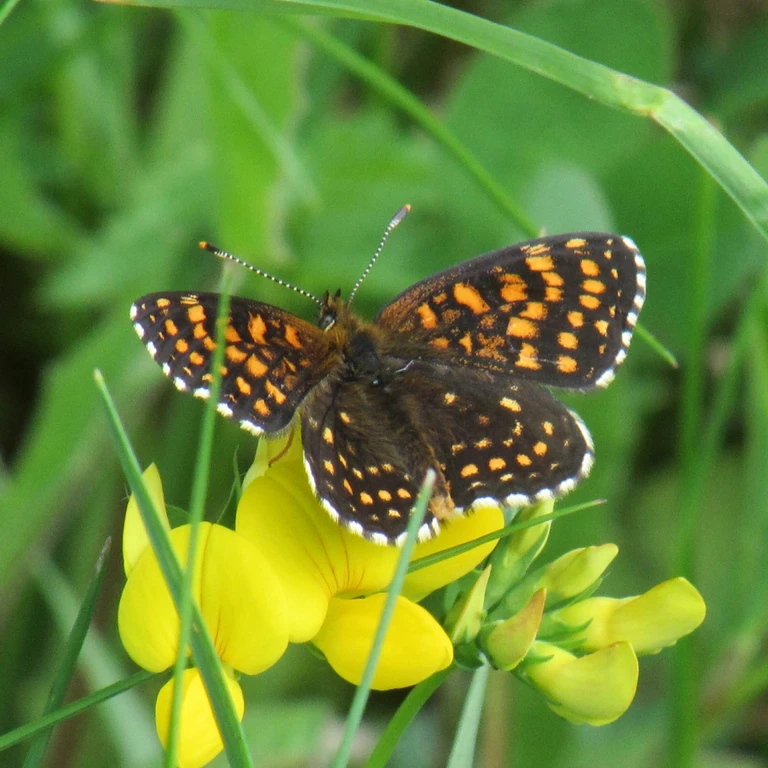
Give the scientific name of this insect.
Melitaea diamina
